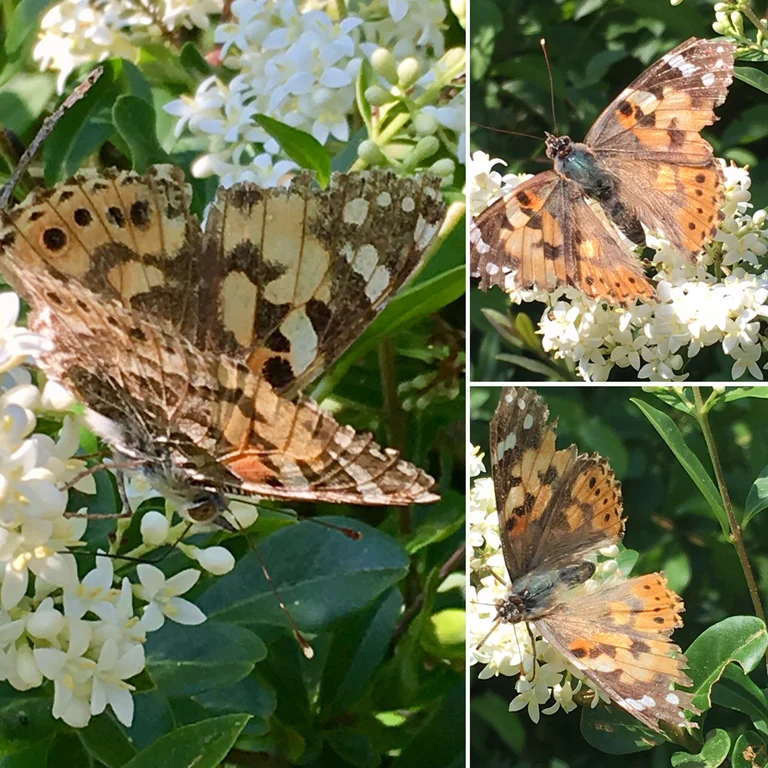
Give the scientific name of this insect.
Vanessa cardui
